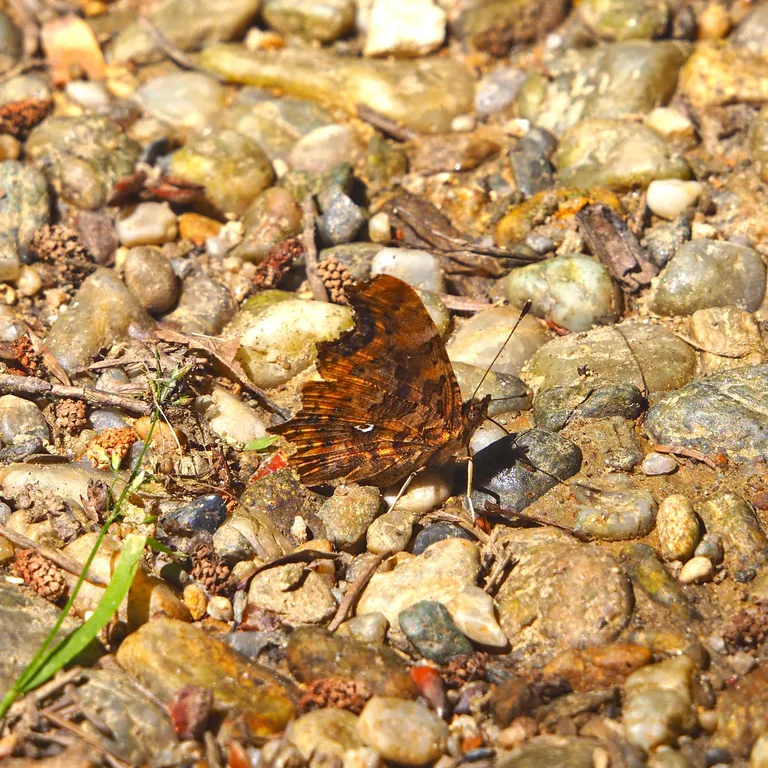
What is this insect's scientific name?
Polygonia c-album
